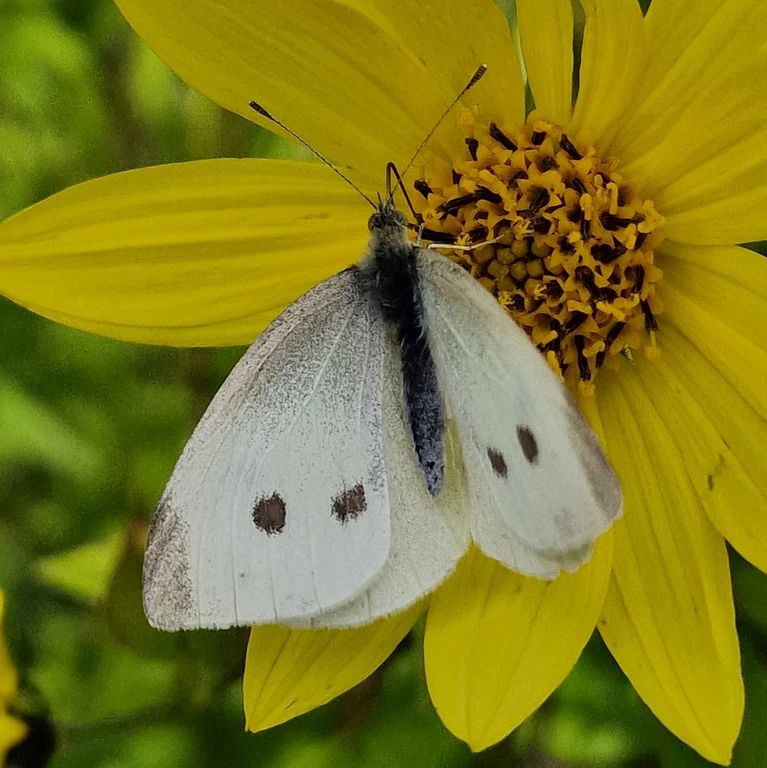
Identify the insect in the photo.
Pieris rapae
